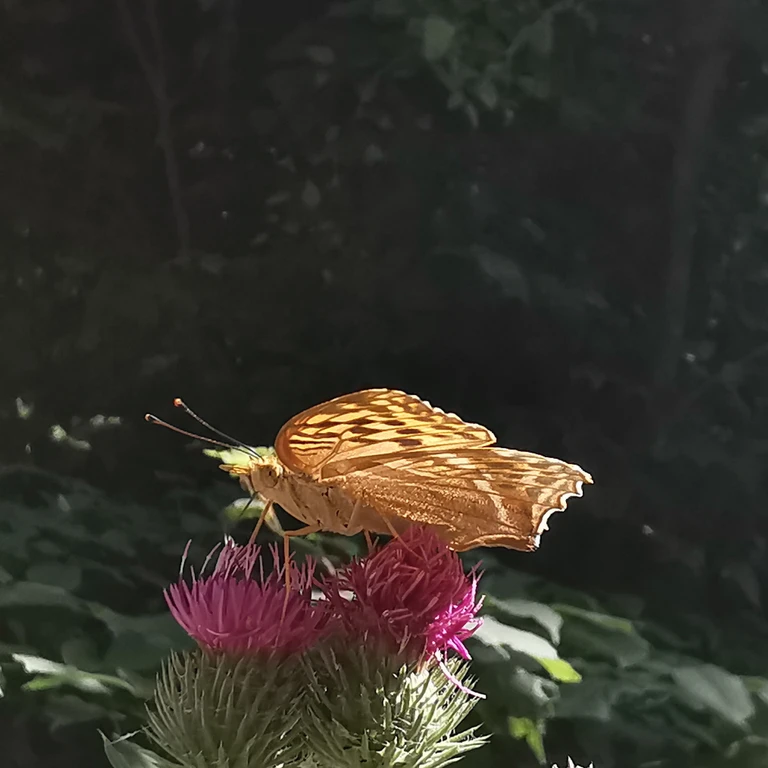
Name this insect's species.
Argynnis paphia
